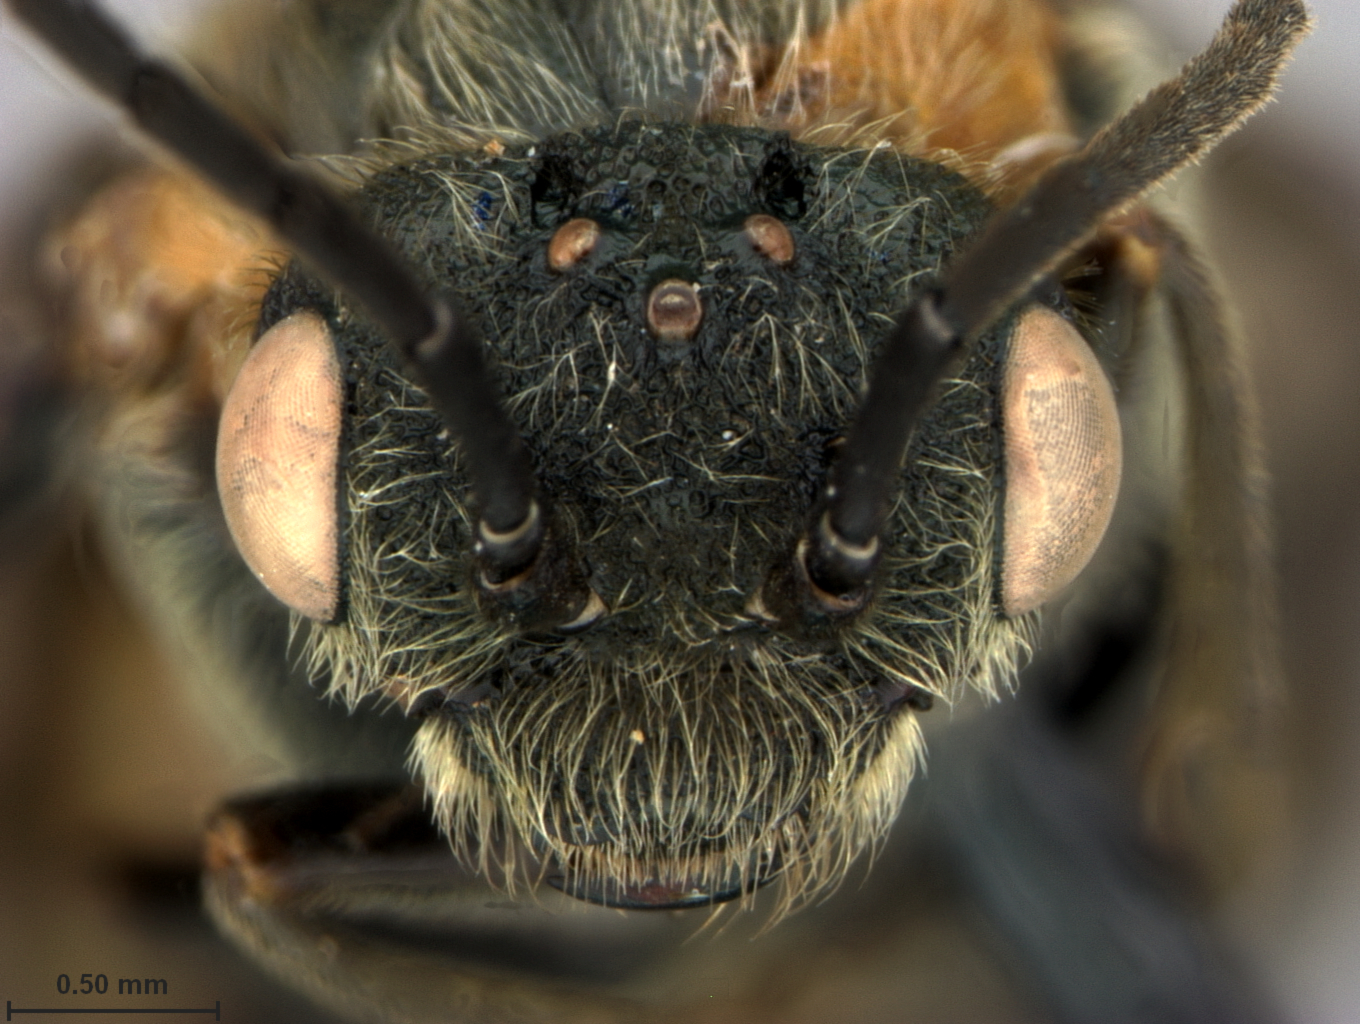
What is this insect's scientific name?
Dolerus faber
